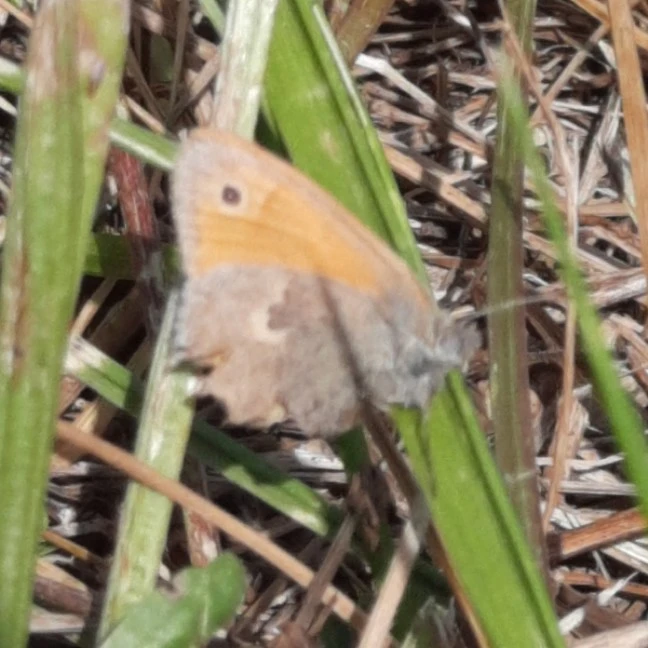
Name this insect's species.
Coenonympha pamphilus
